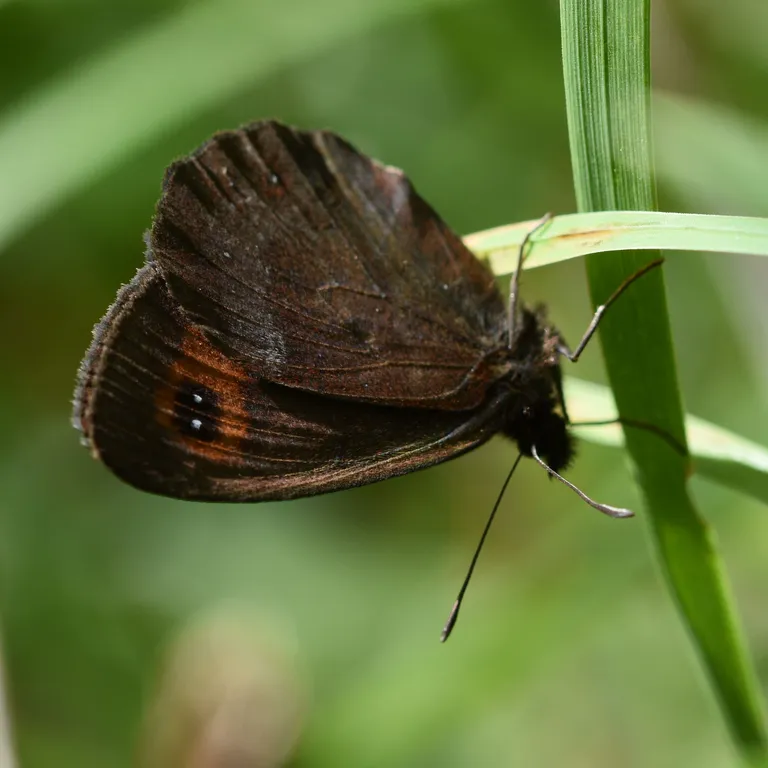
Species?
Erebia aethiops
